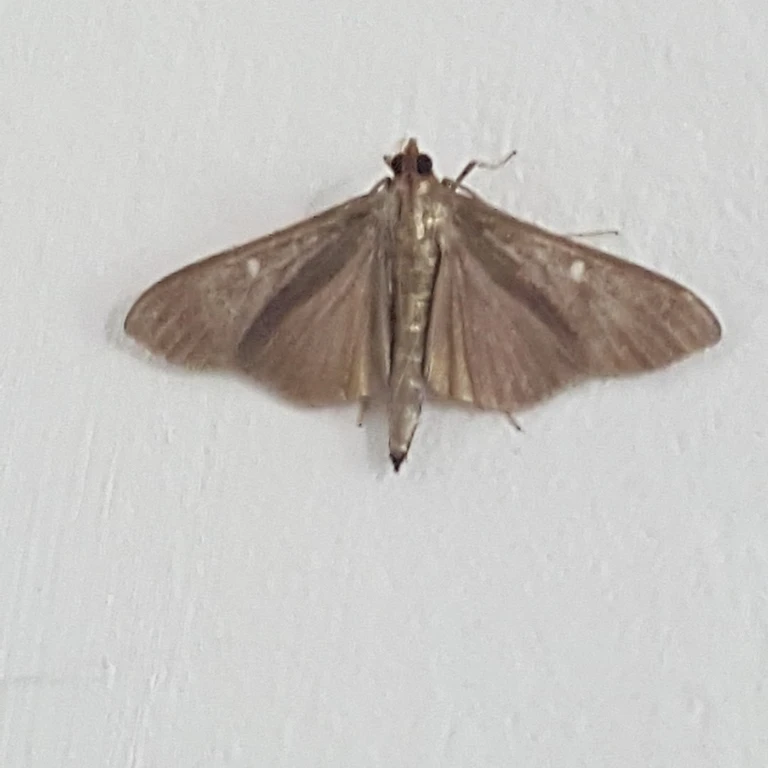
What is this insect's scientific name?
Cydalima perspectalis
